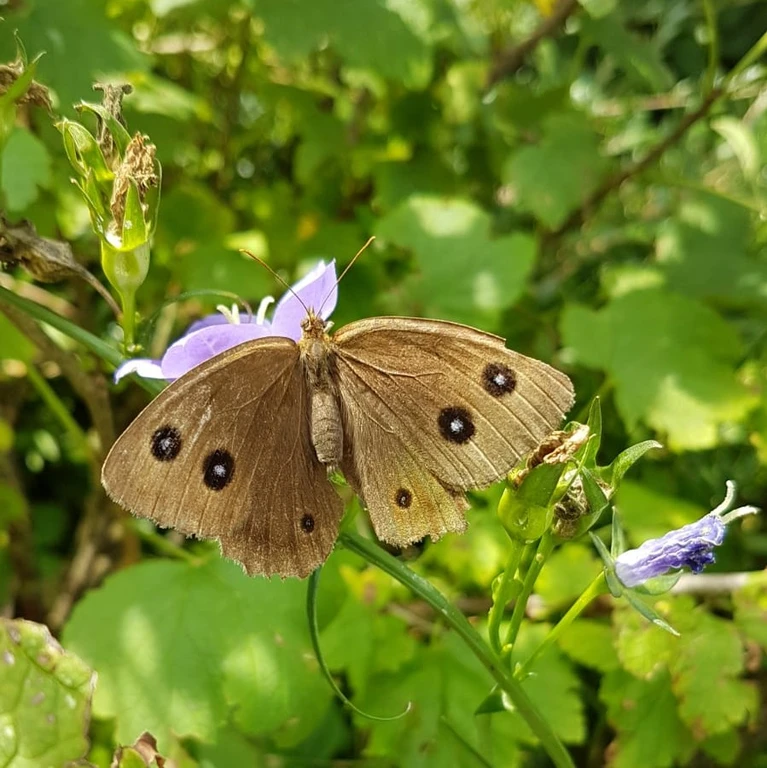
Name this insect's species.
Minois dryas
